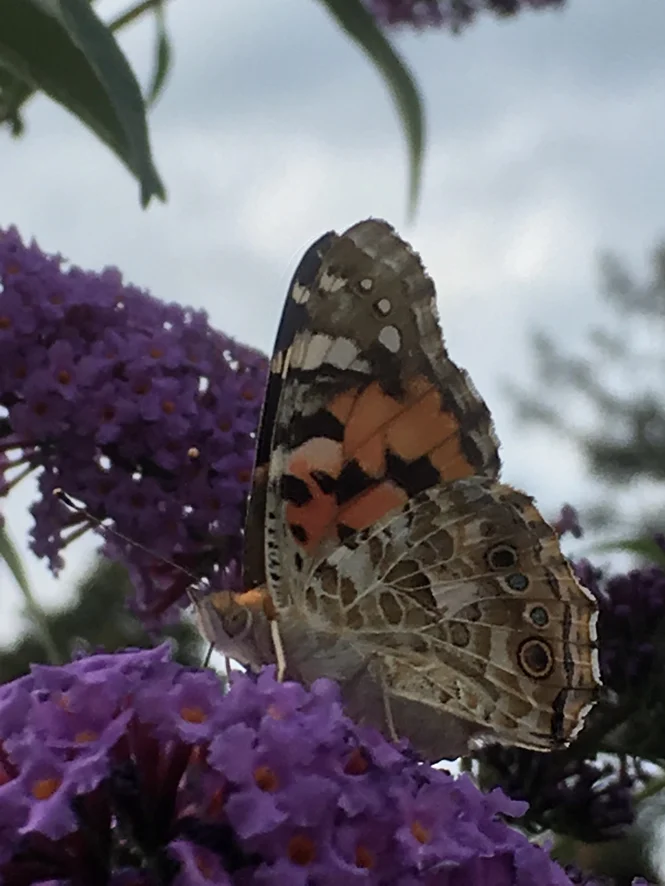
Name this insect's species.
Vanessa cardui
